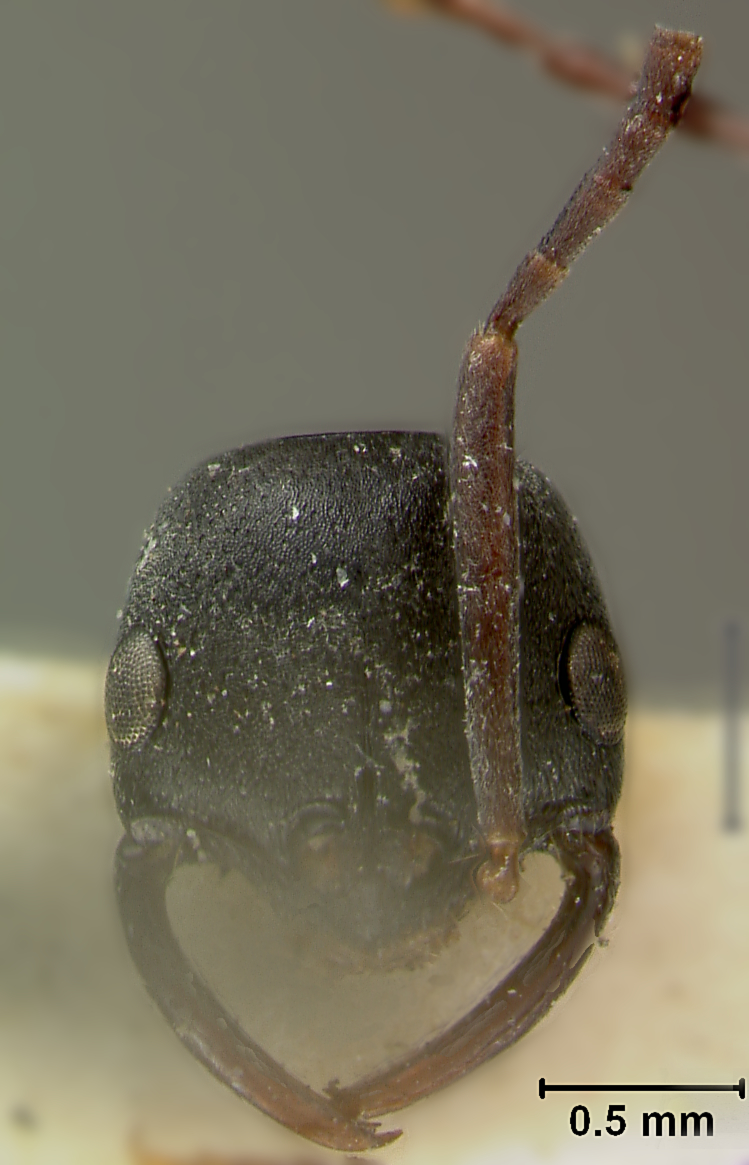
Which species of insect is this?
Leptogenys falcata
